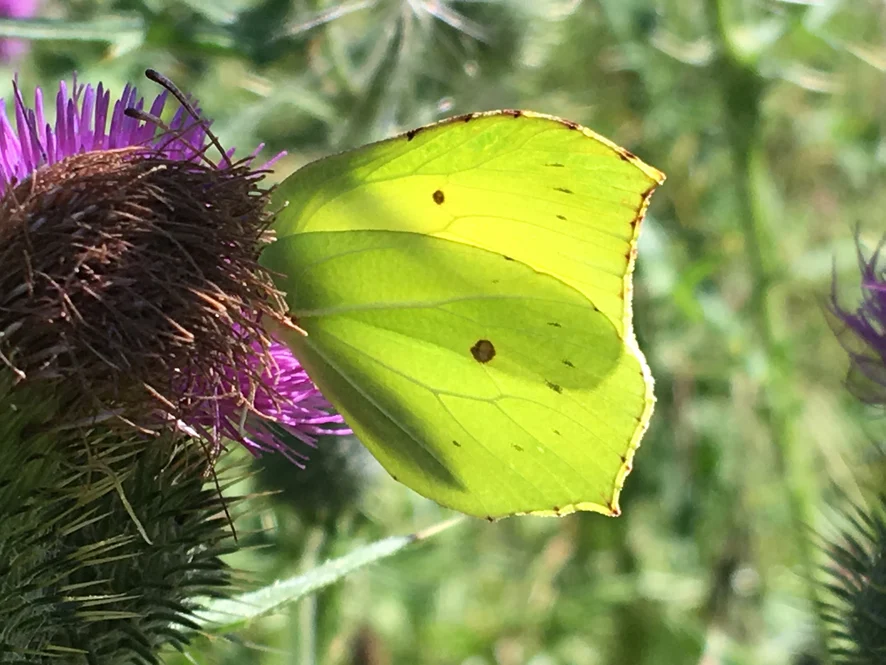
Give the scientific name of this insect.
Gonepteryx rhamni
